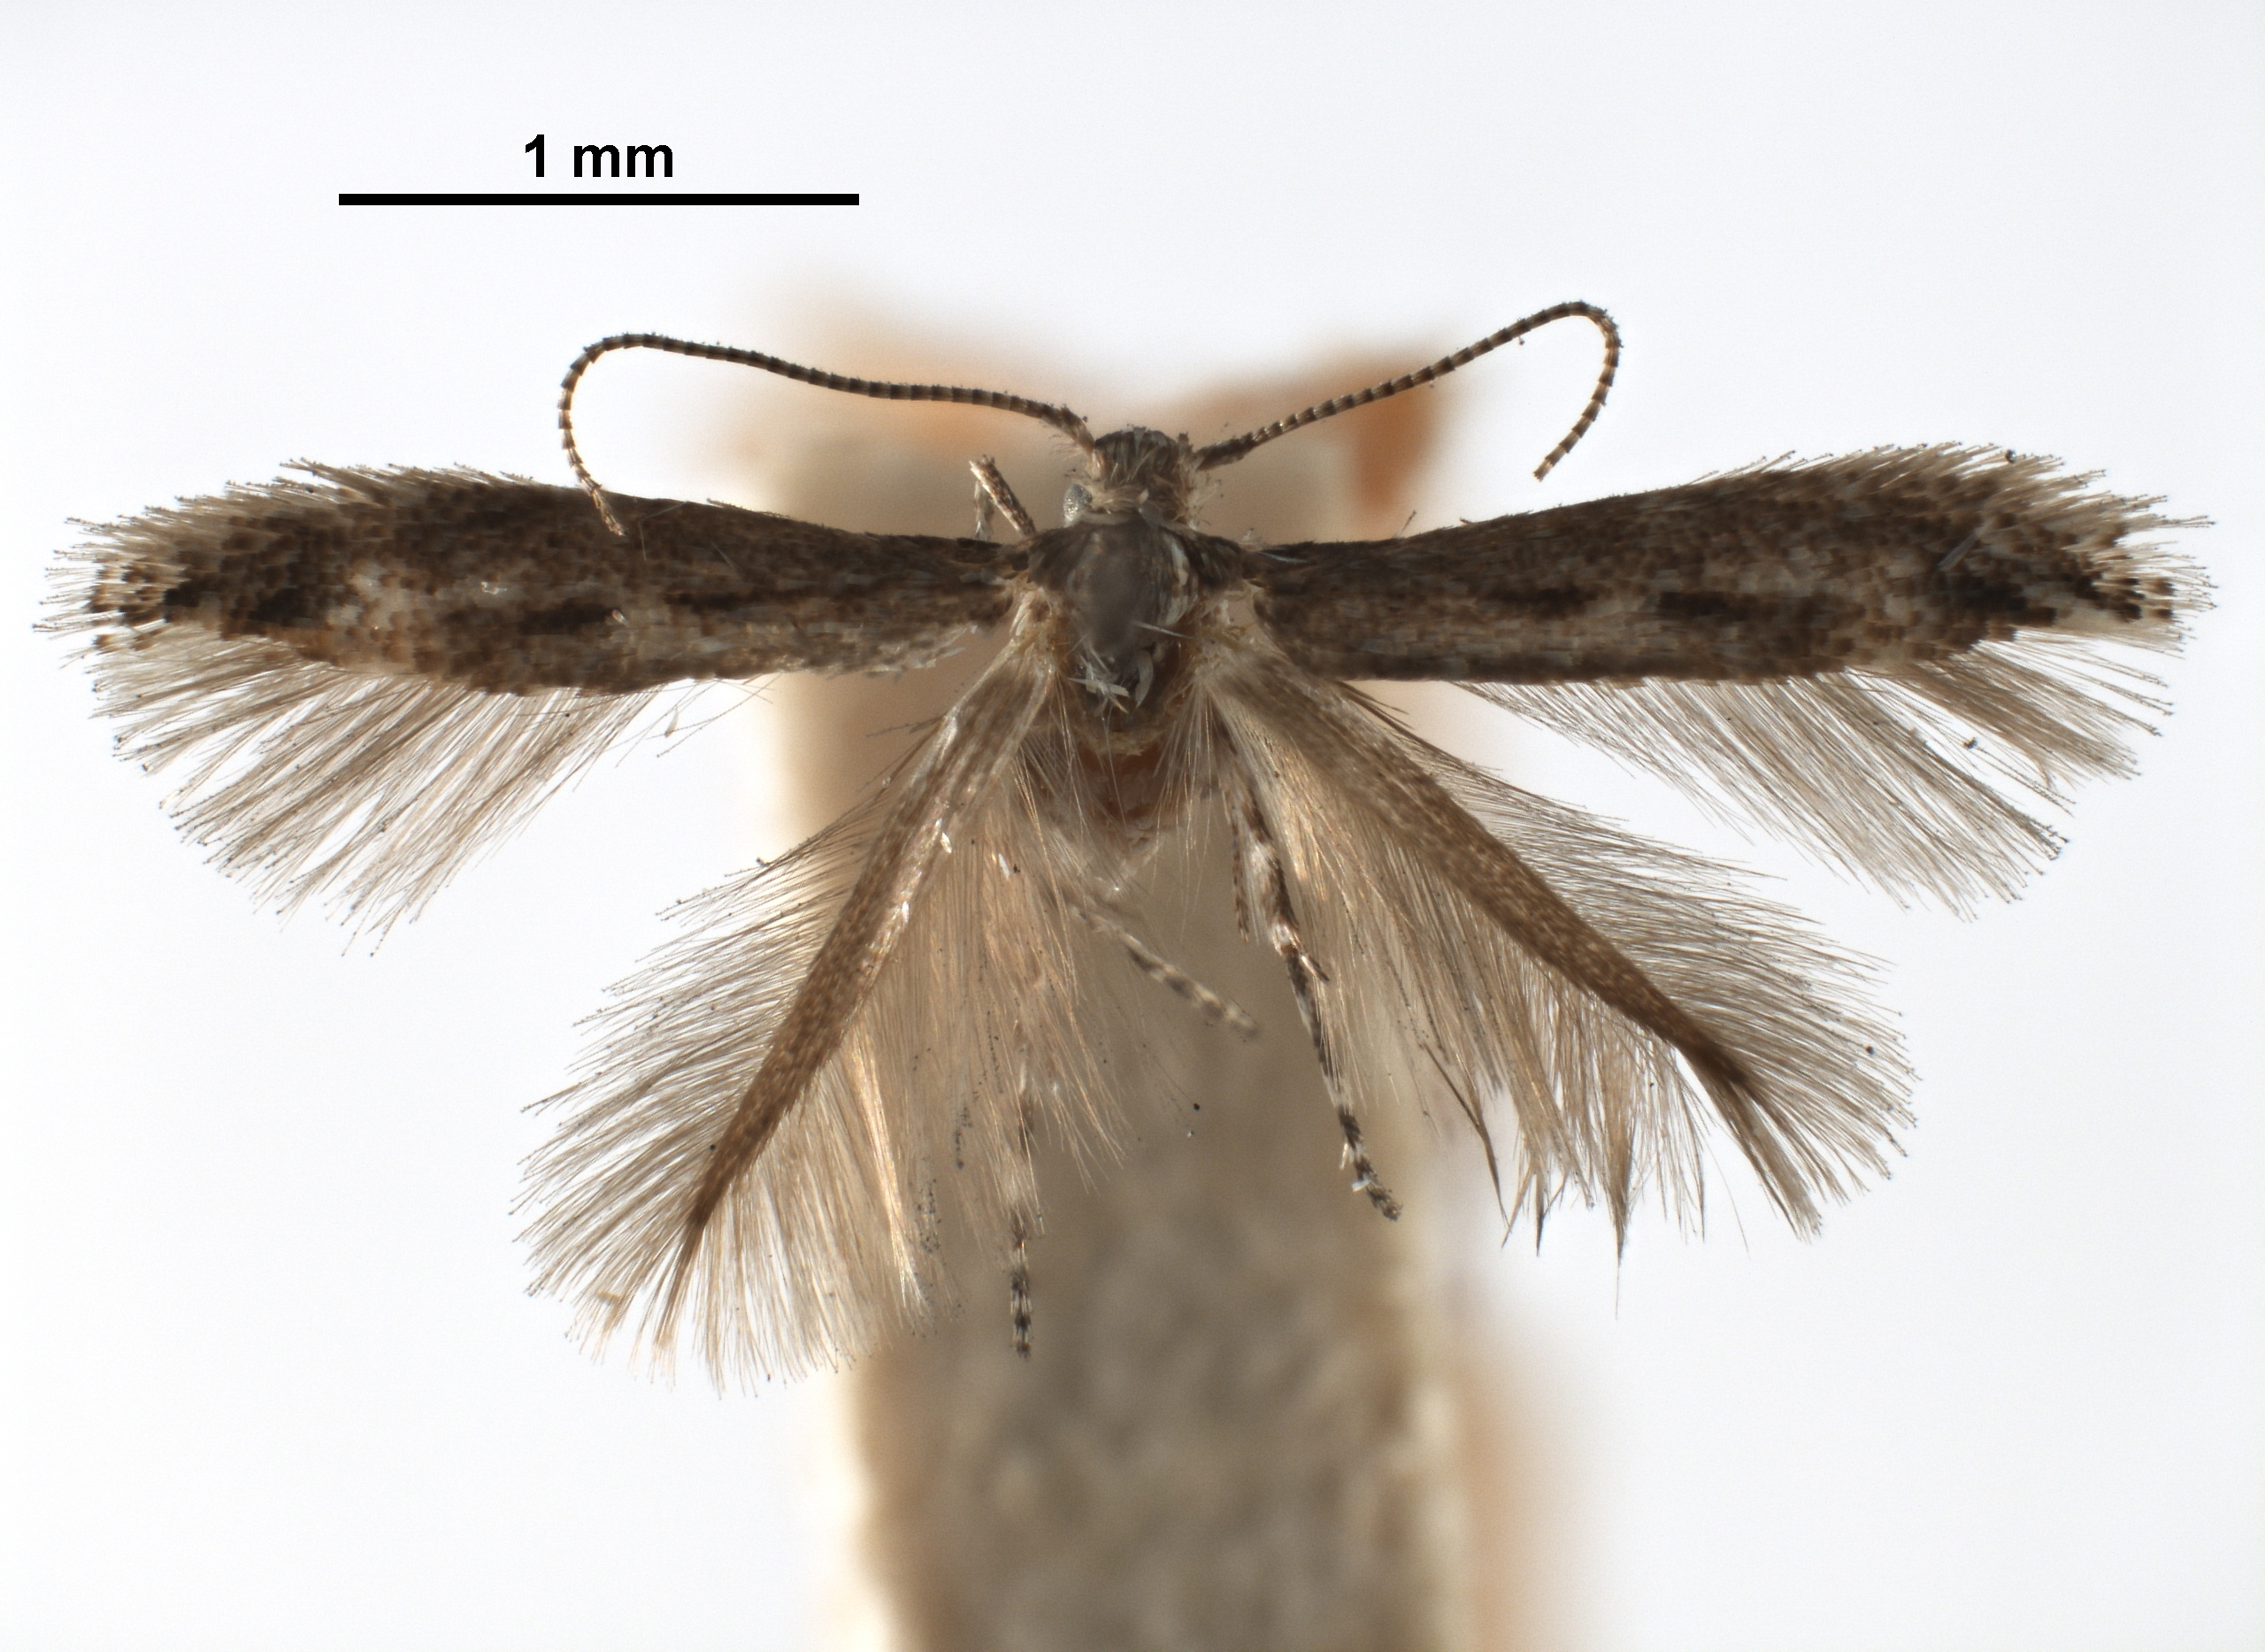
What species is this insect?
Apophthisis pullata
